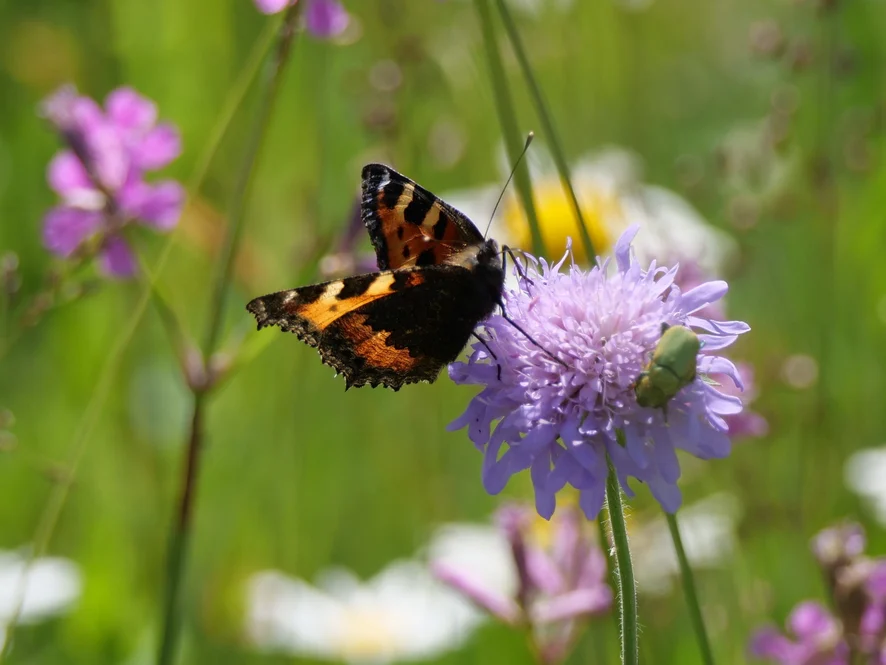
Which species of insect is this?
Aglais urticae
